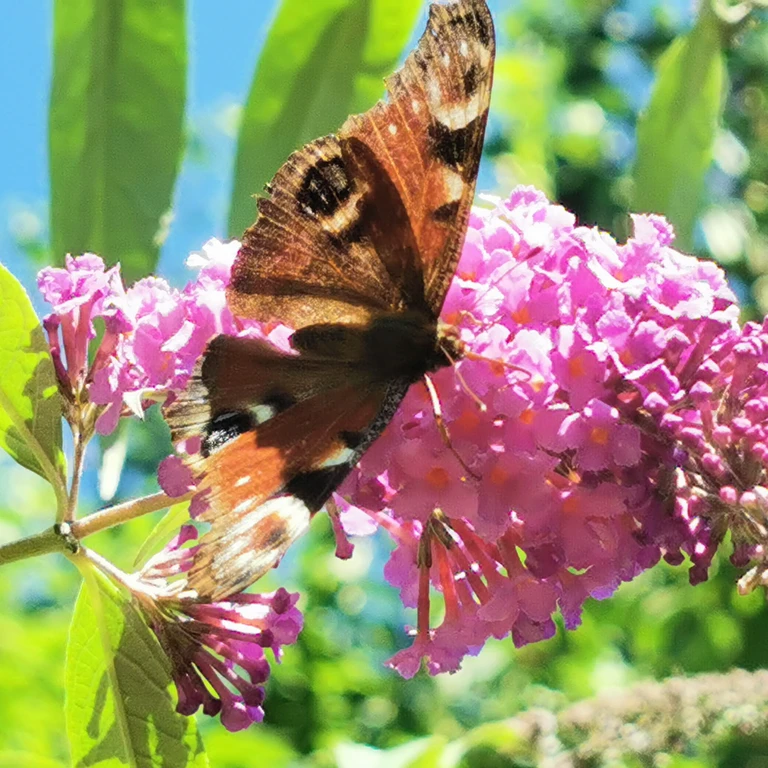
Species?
Aglais io
